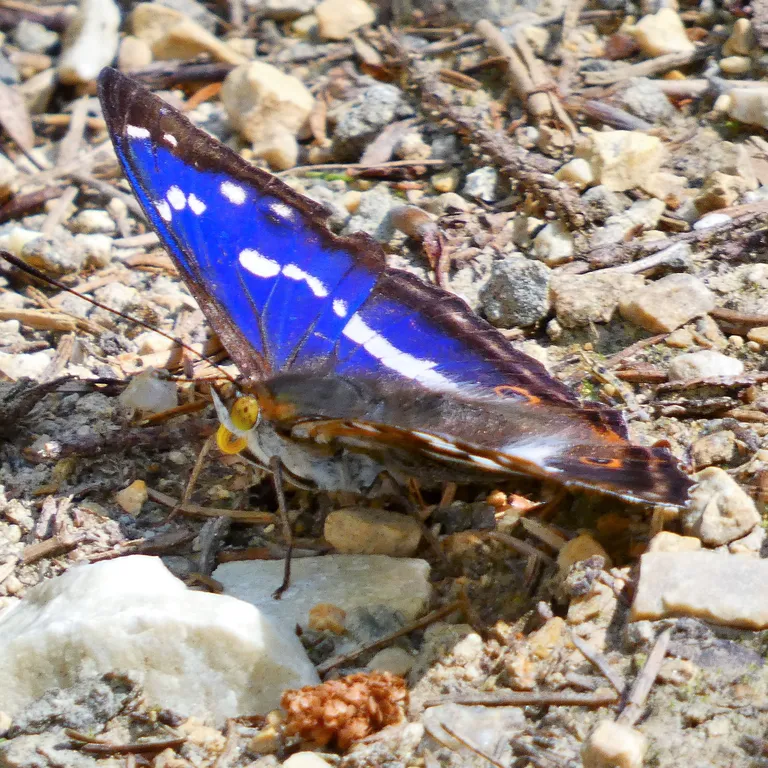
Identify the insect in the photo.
Apatura iris
